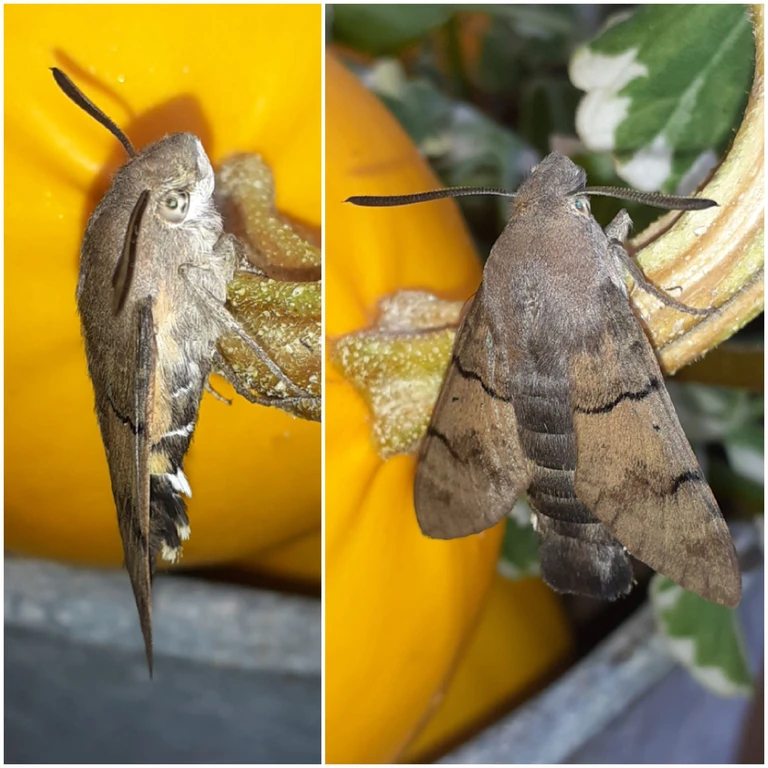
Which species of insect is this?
Macroglossum stellatarum
